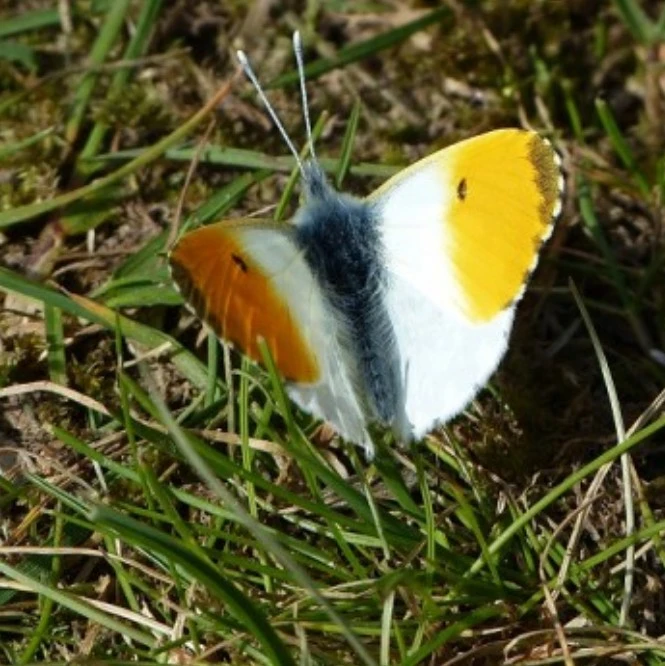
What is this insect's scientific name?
Anthocharis cardamines
